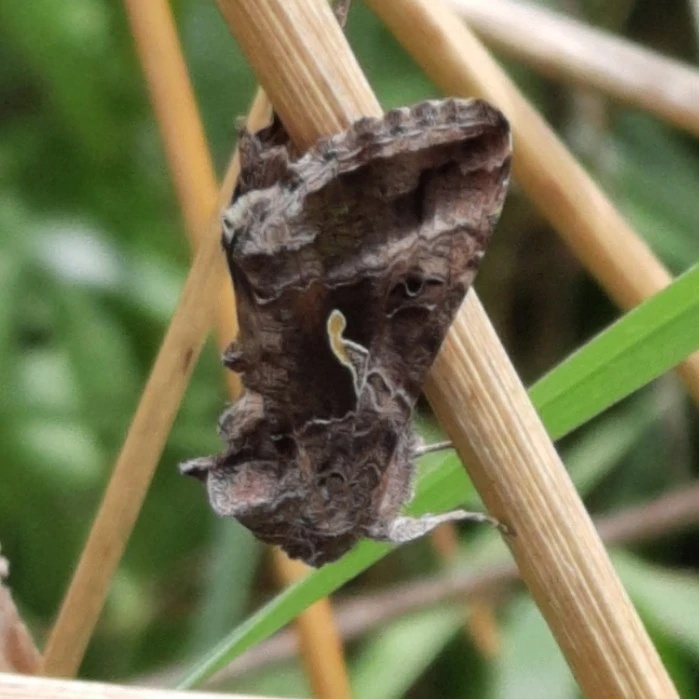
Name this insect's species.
Autographa gamma
